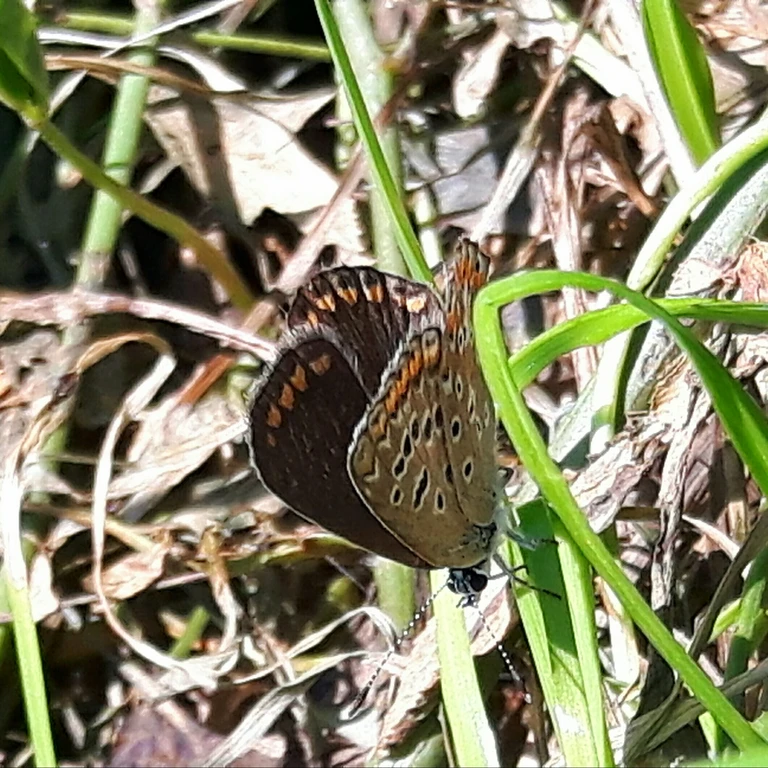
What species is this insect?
Polyommatus icarus
